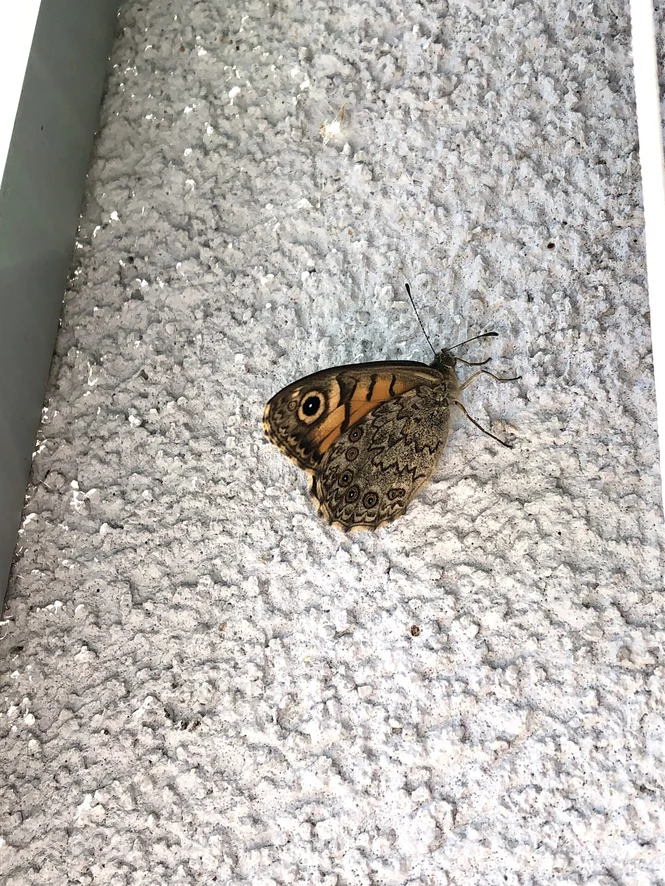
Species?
Lasiommata megera (also Pararge megera)
